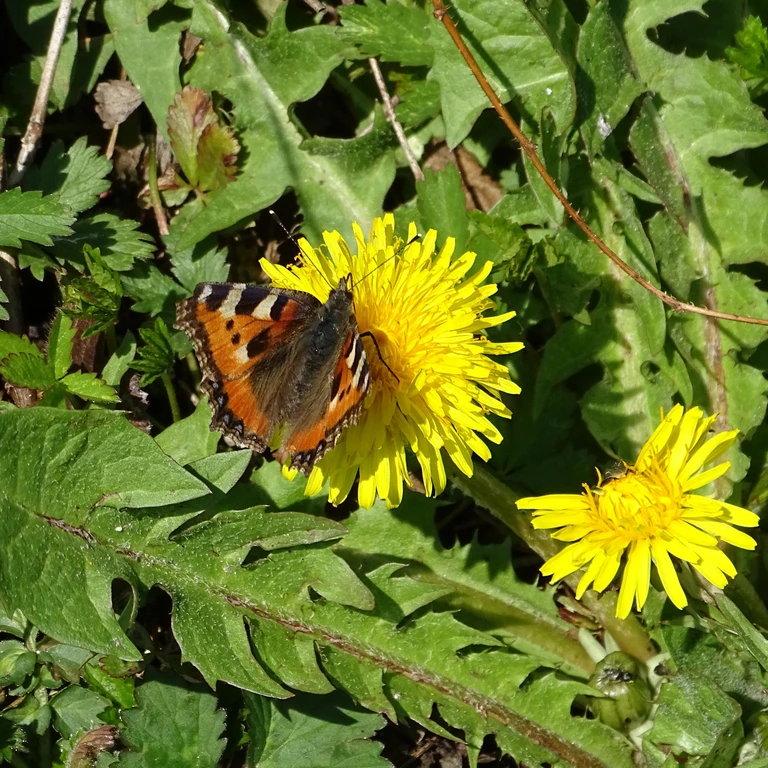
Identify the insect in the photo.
Aglais urticae
